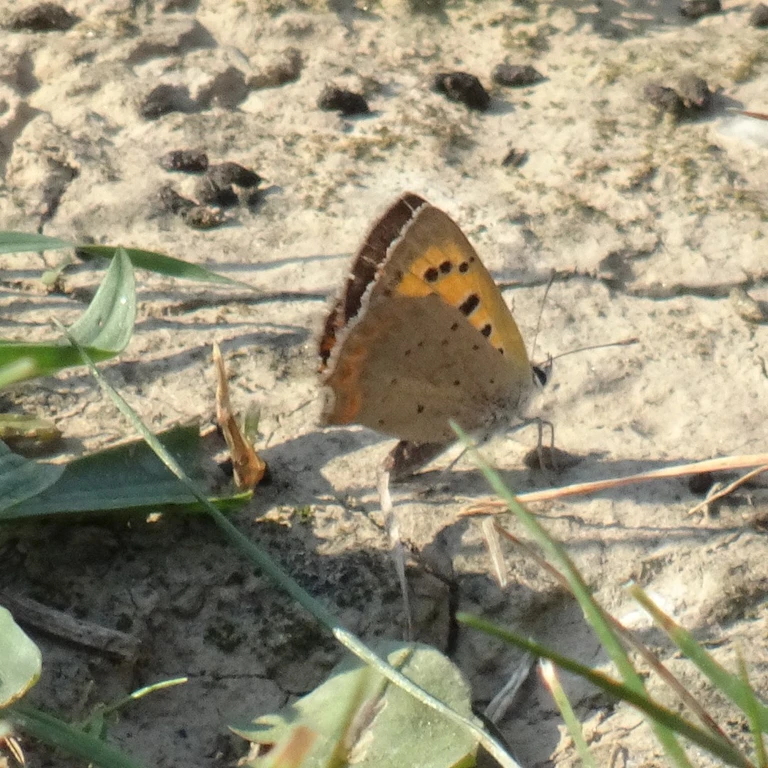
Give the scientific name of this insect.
Lycaena phlaeas
